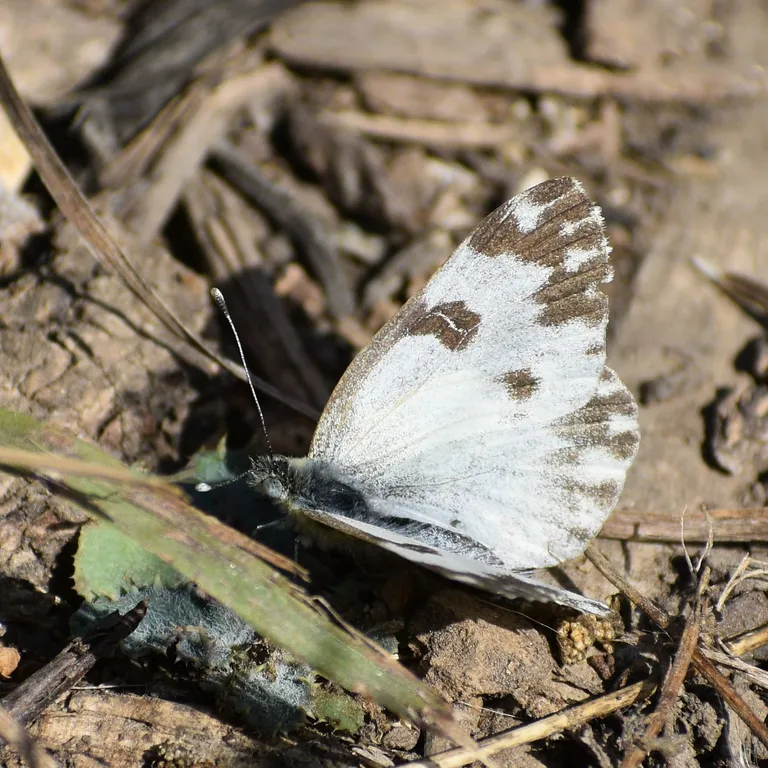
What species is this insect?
Pontia edusa
